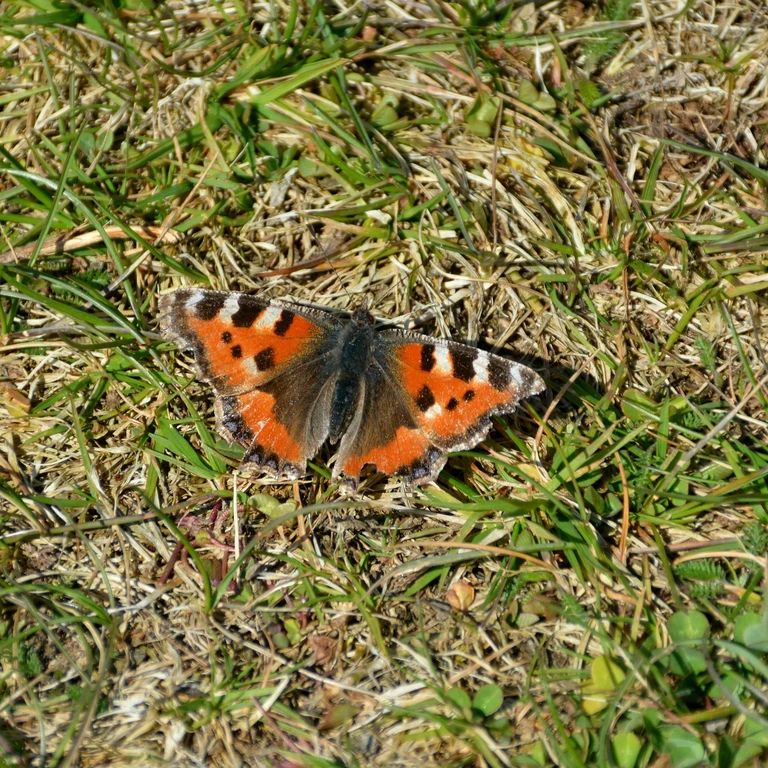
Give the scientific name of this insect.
Aglais urticae
